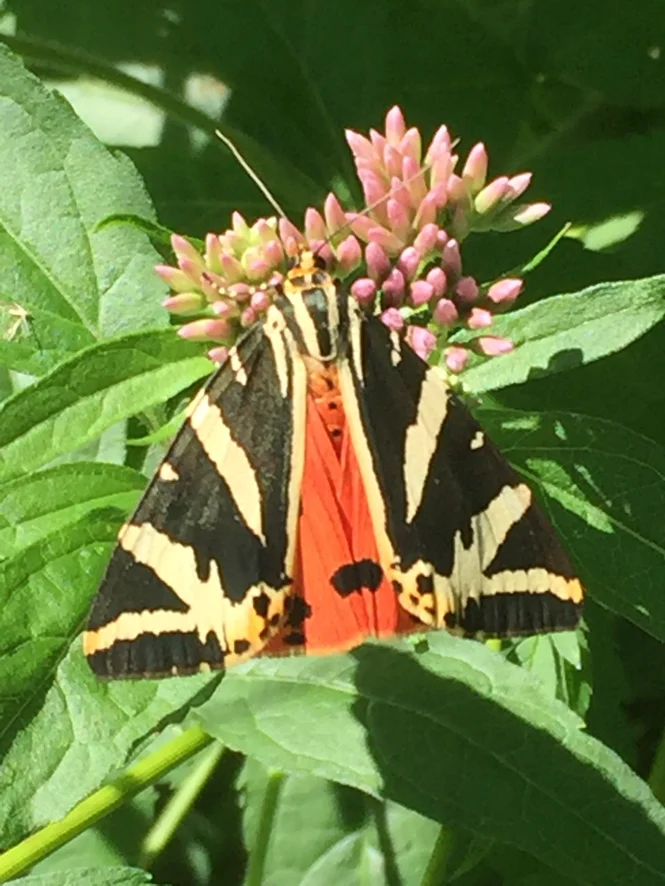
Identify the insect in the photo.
Euplagia quadripunctaria
